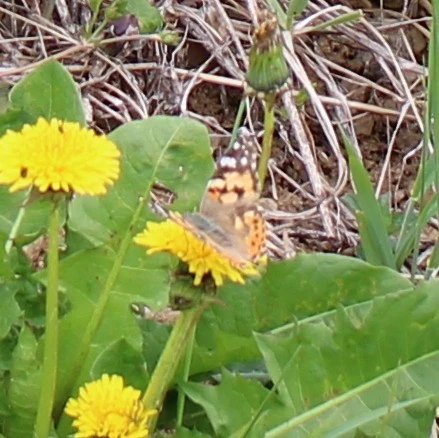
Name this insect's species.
Vanessa cardui
